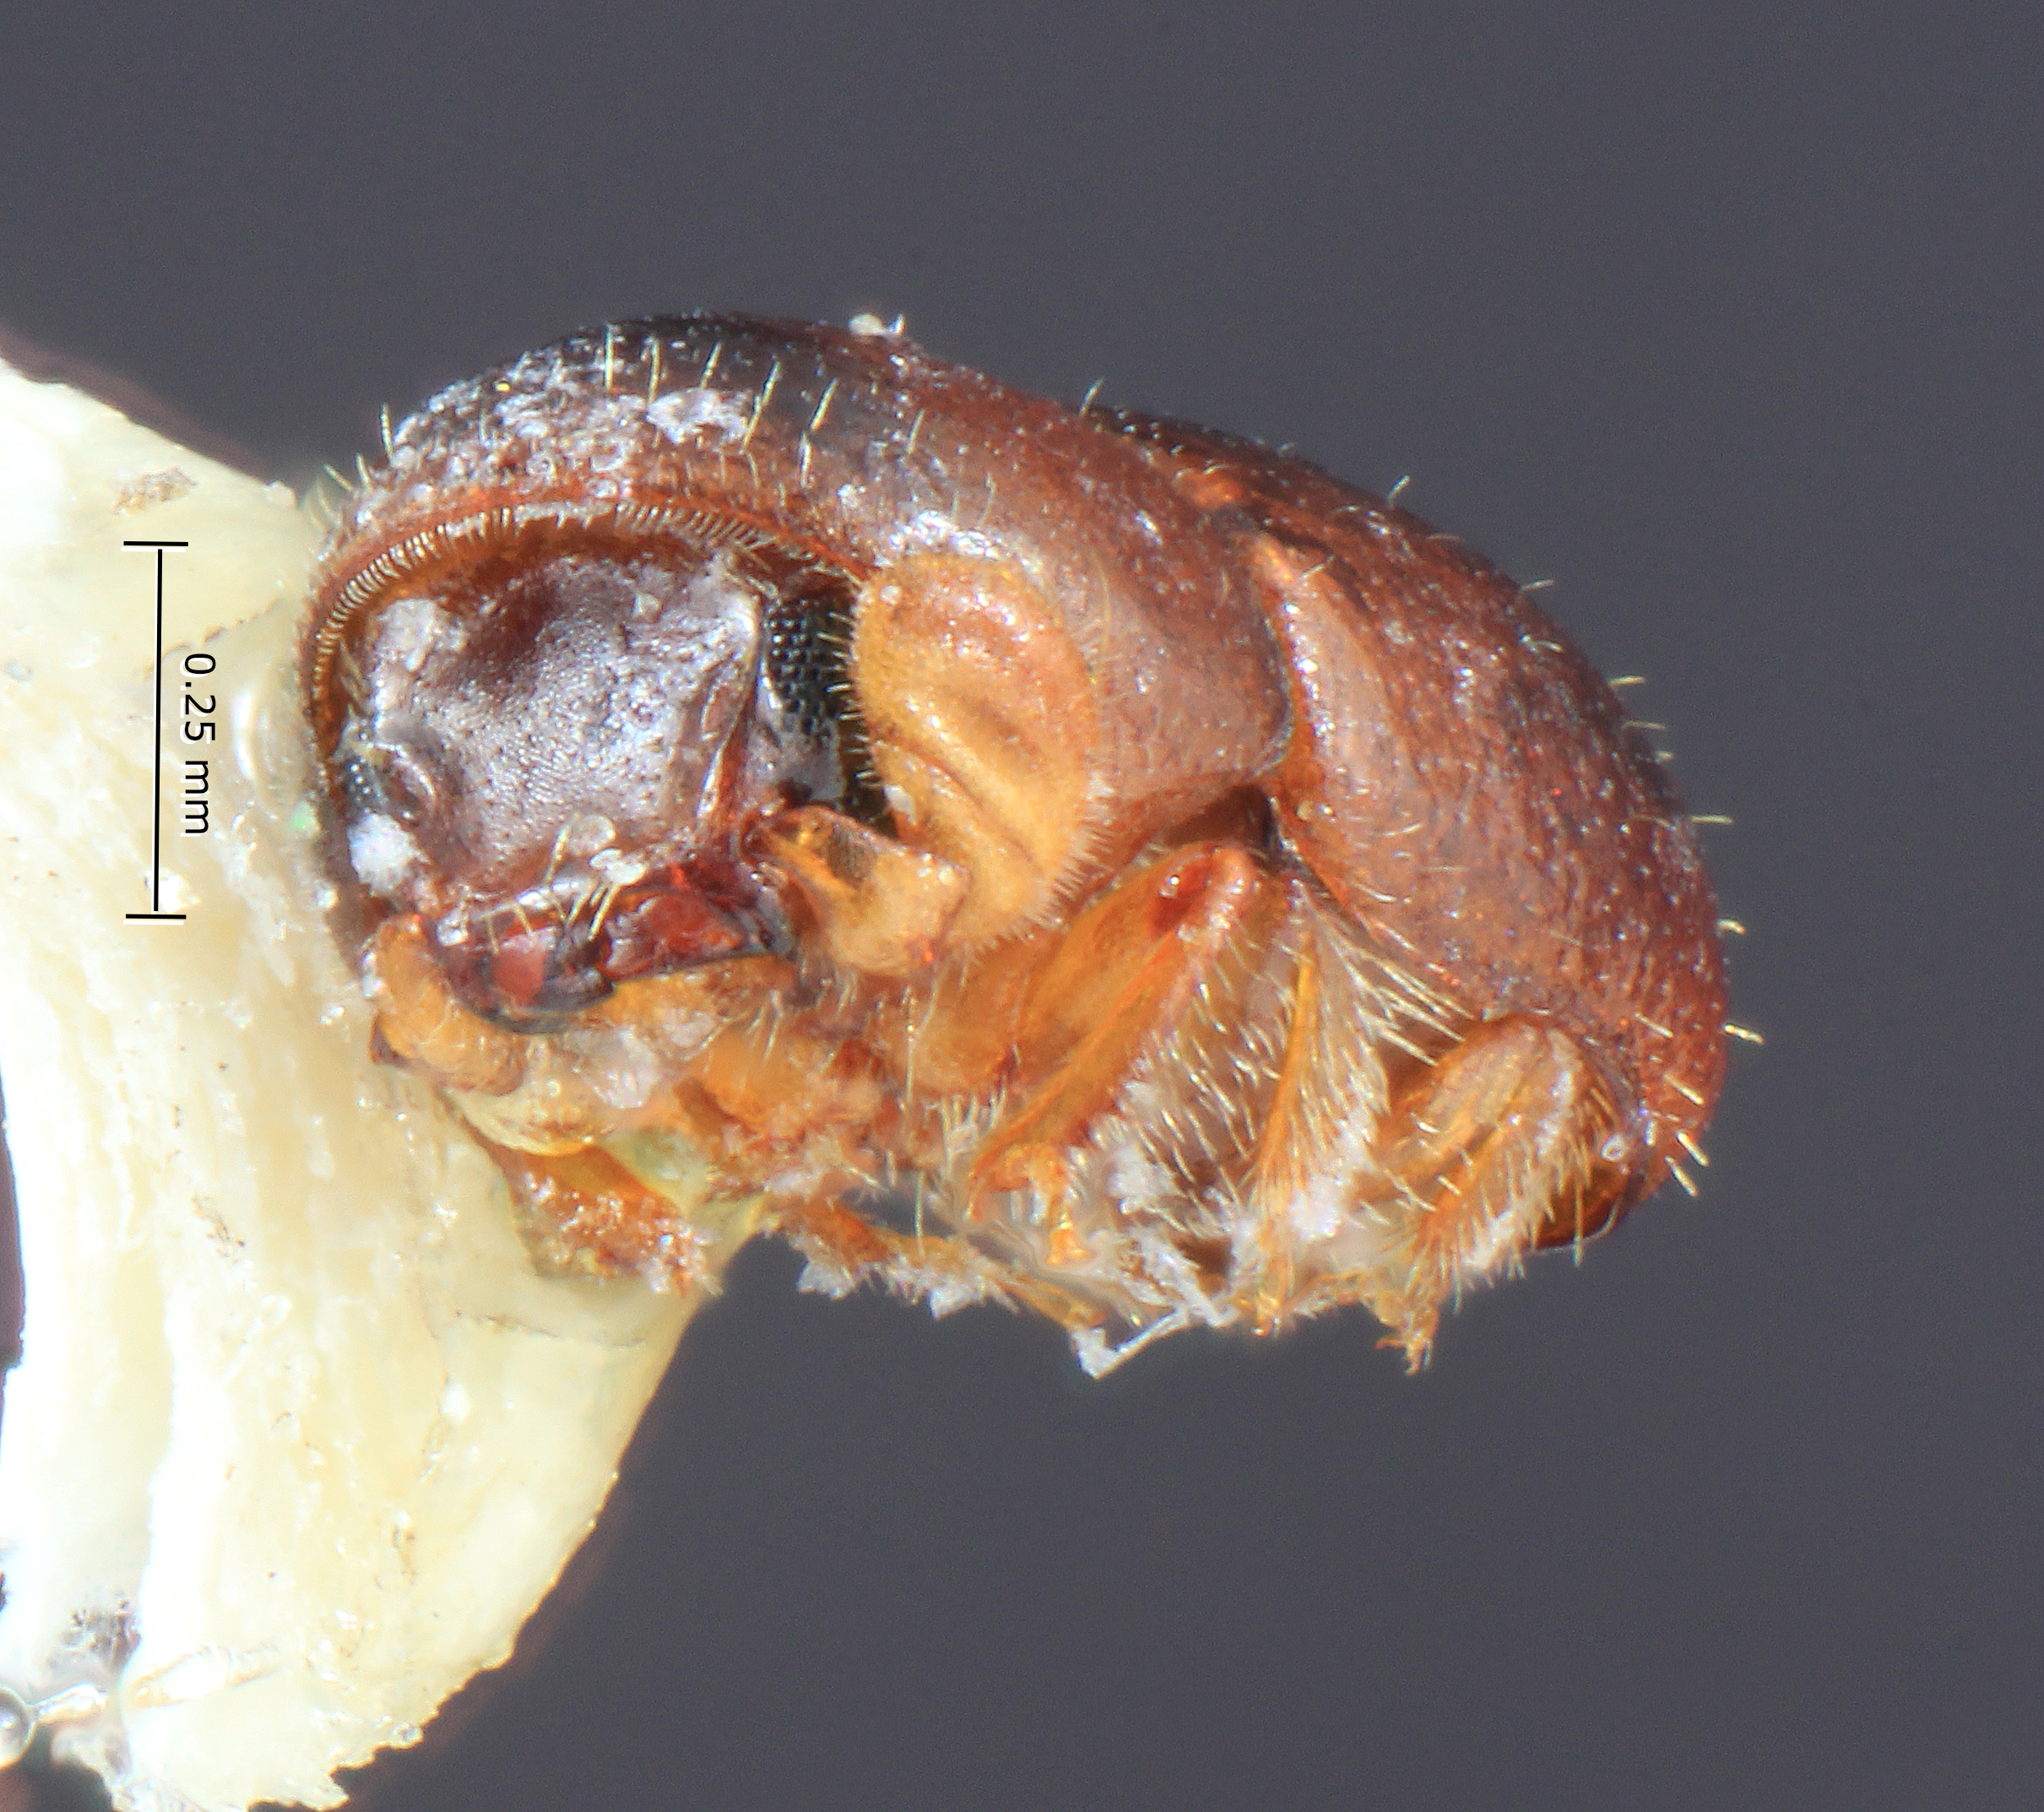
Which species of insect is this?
Corthylus minutissimus
